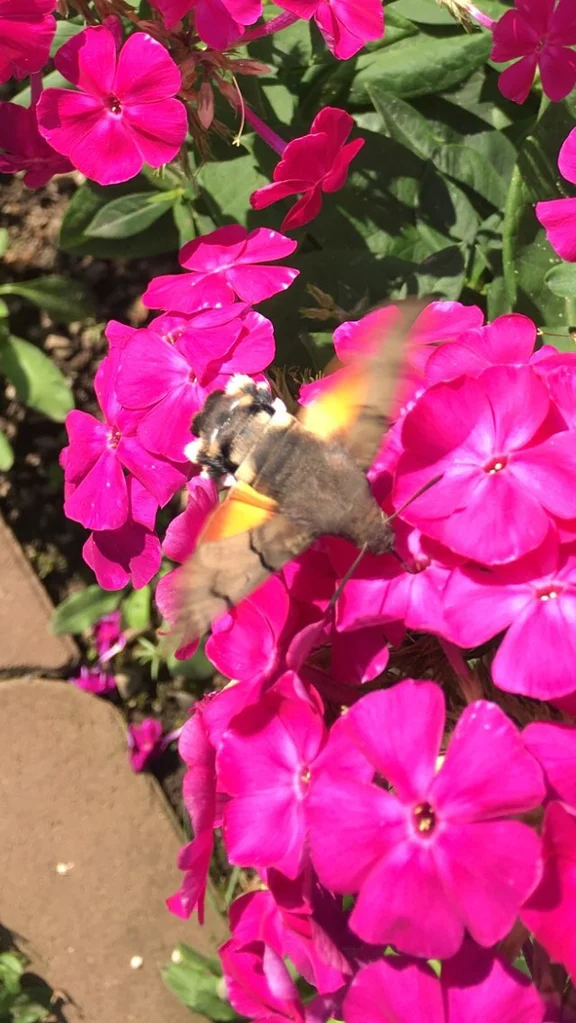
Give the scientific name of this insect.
Macroglossum stellatarum
